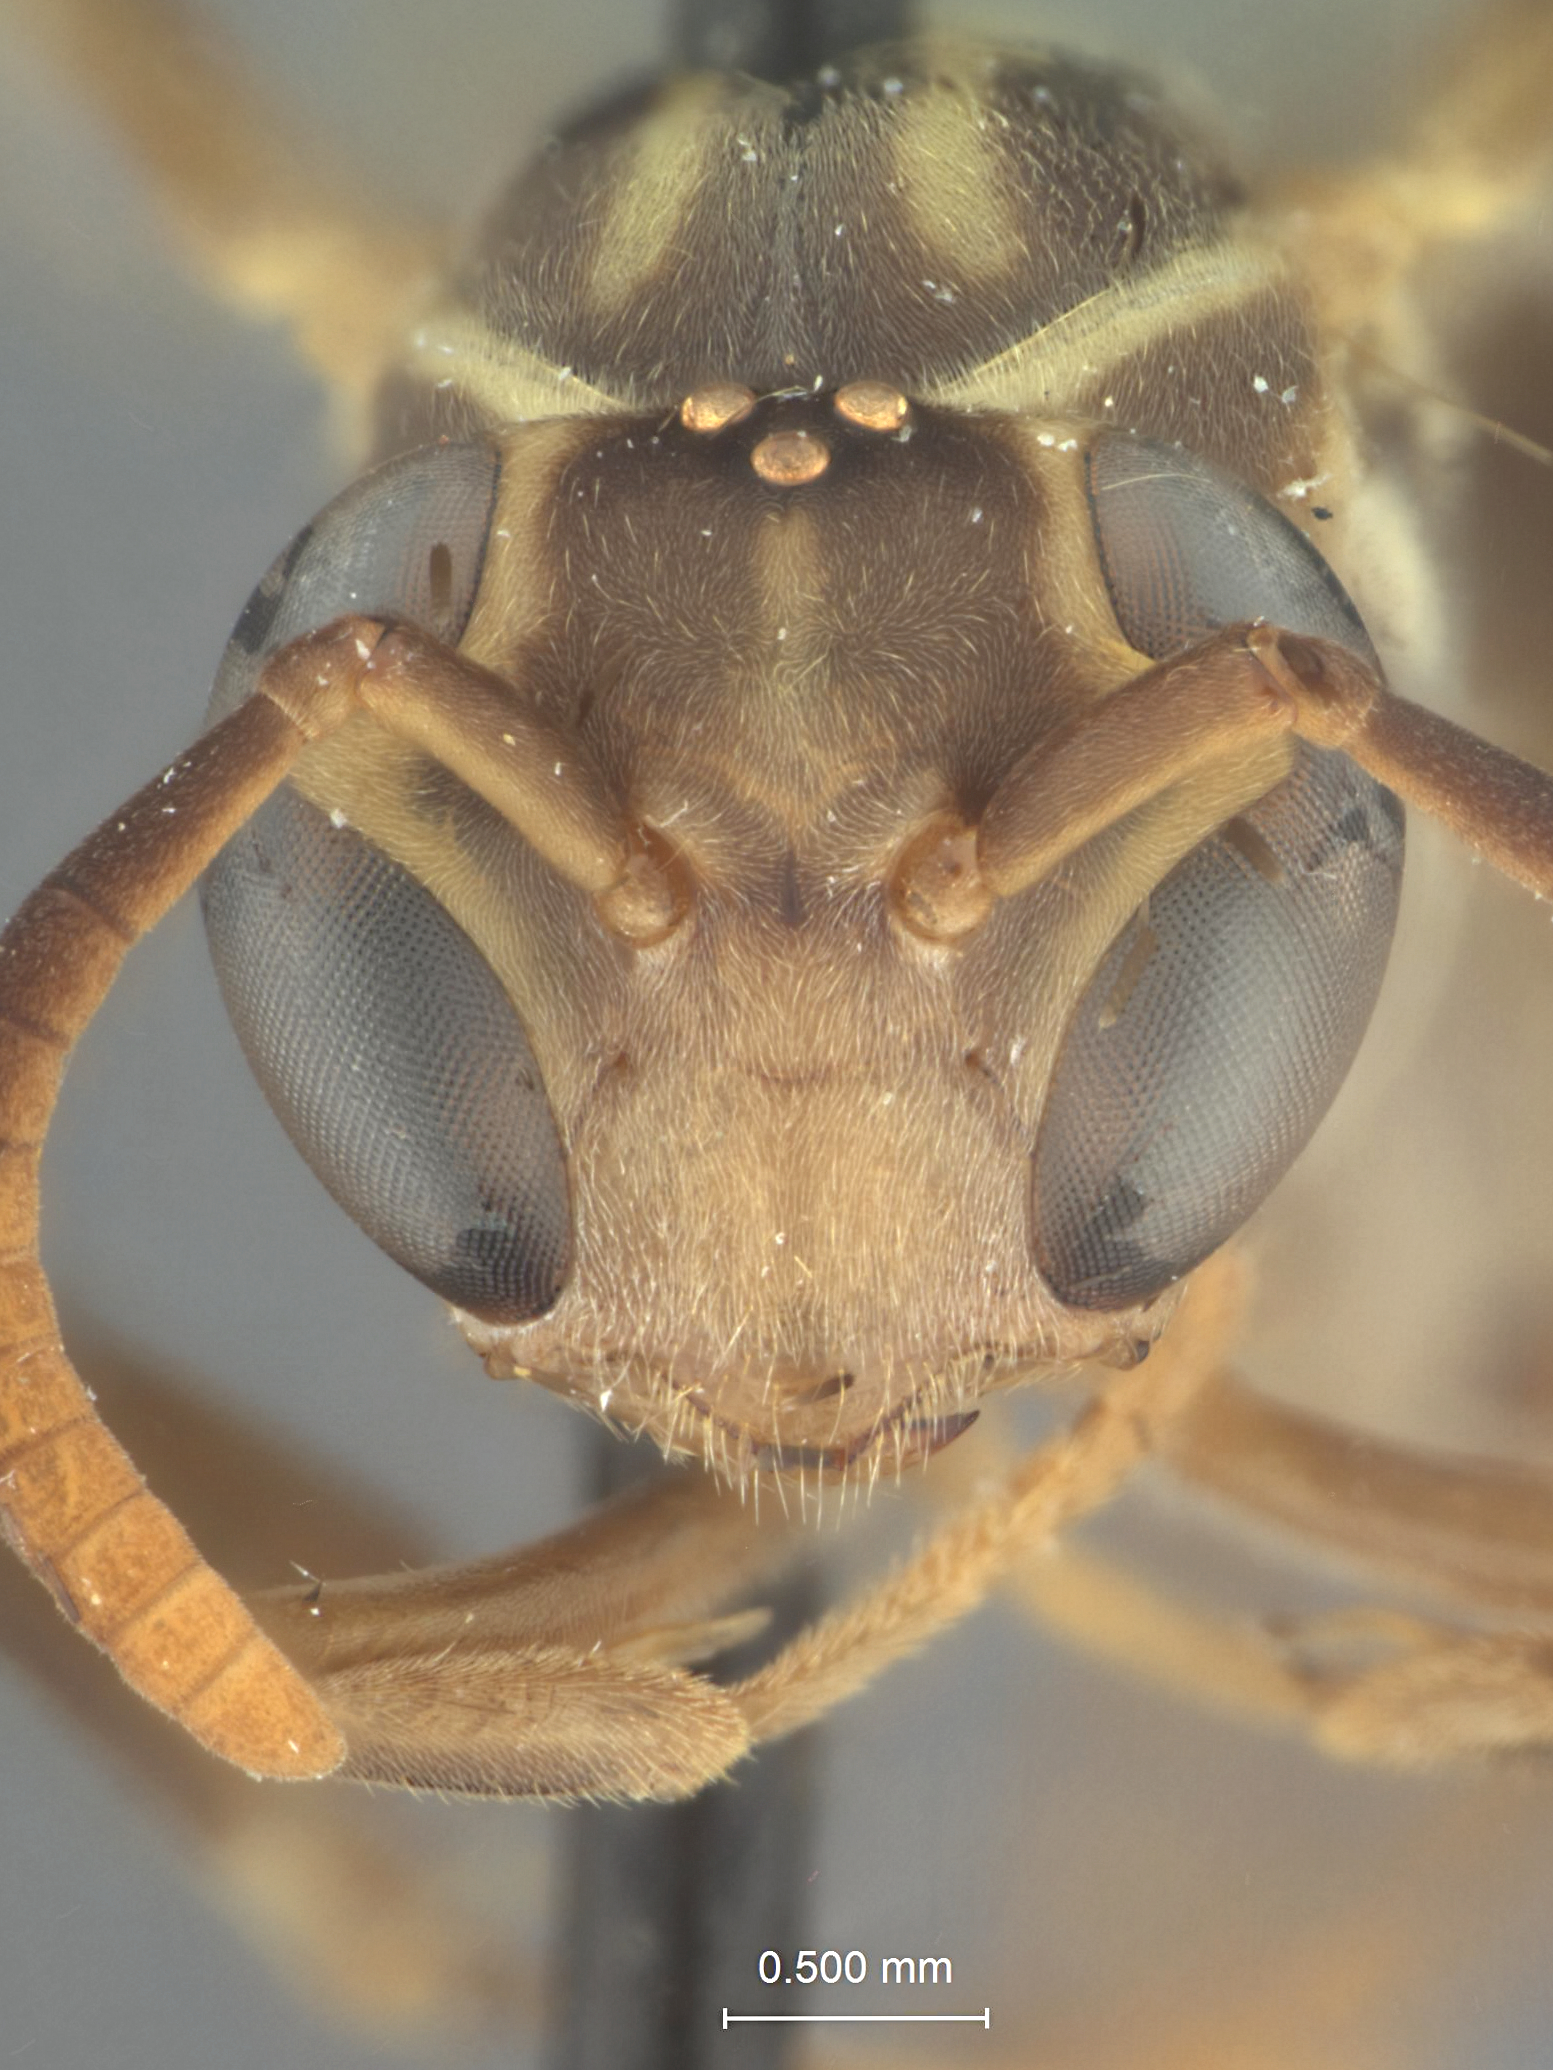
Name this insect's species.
Mischocyttarus pelor
